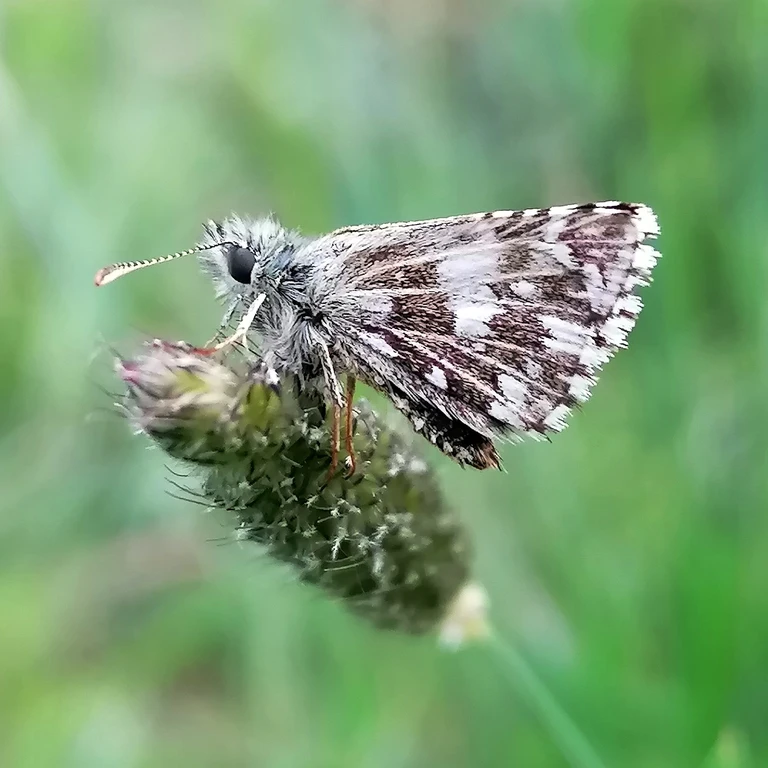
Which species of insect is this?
Pyrgus malvae
